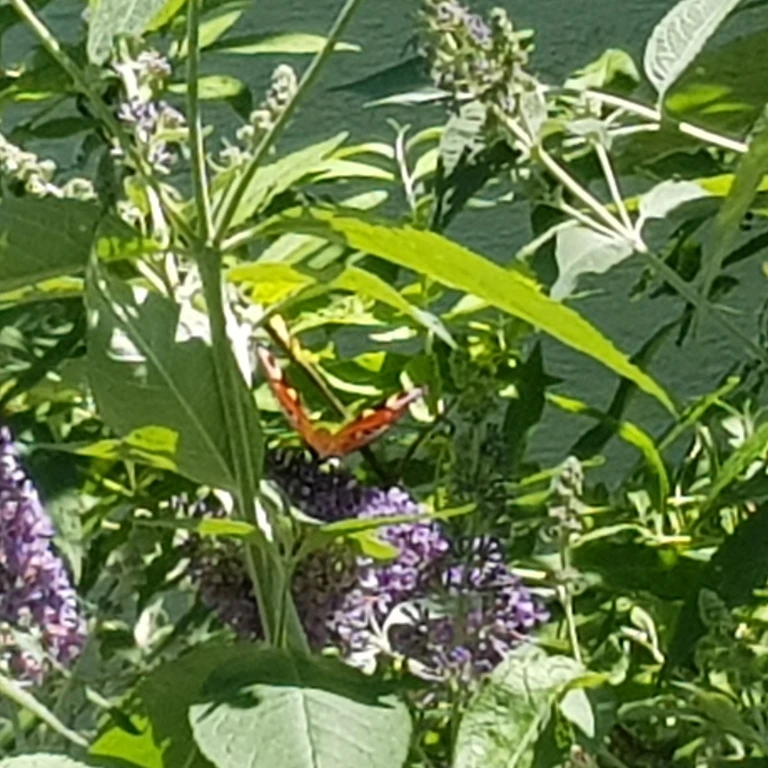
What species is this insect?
Aglais io
